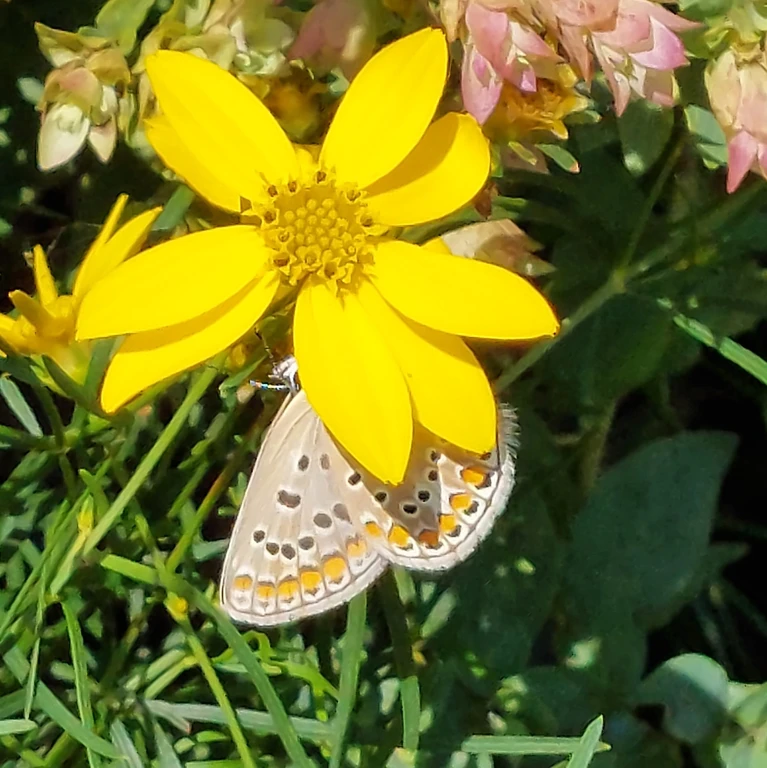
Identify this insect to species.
Polyommatus icarus
